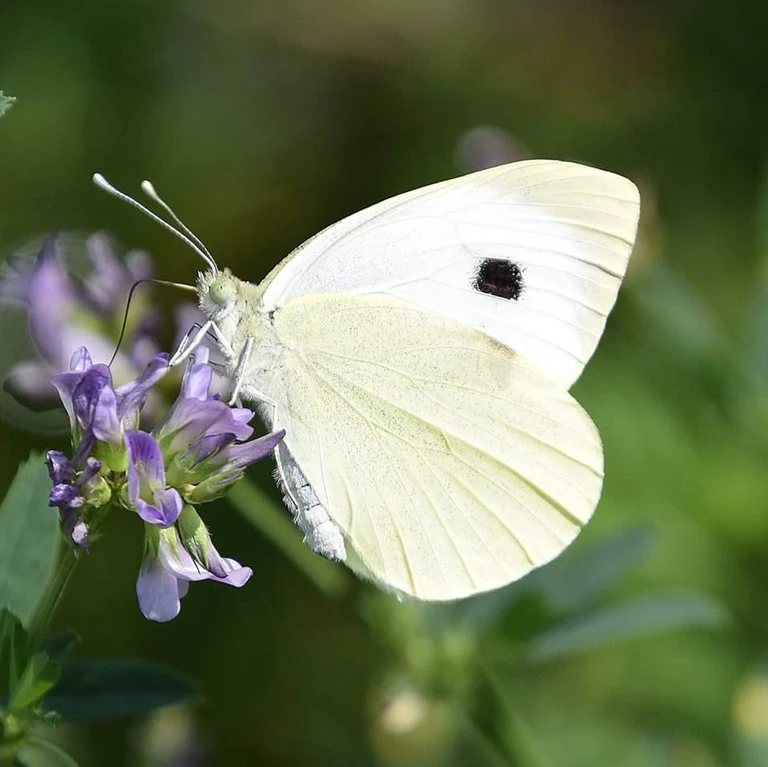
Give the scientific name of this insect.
Pieris brassicae
